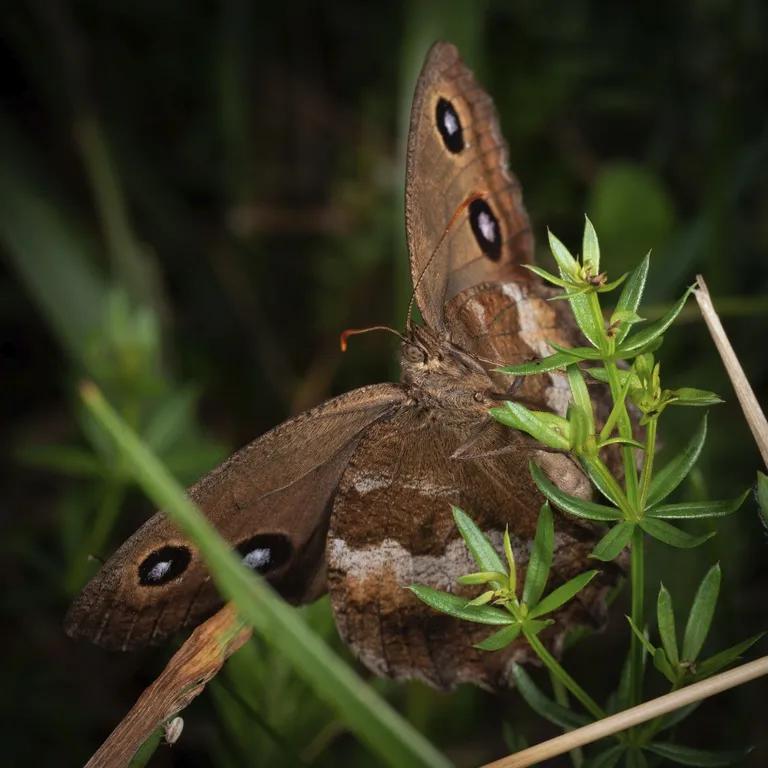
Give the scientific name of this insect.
Minois dryas
